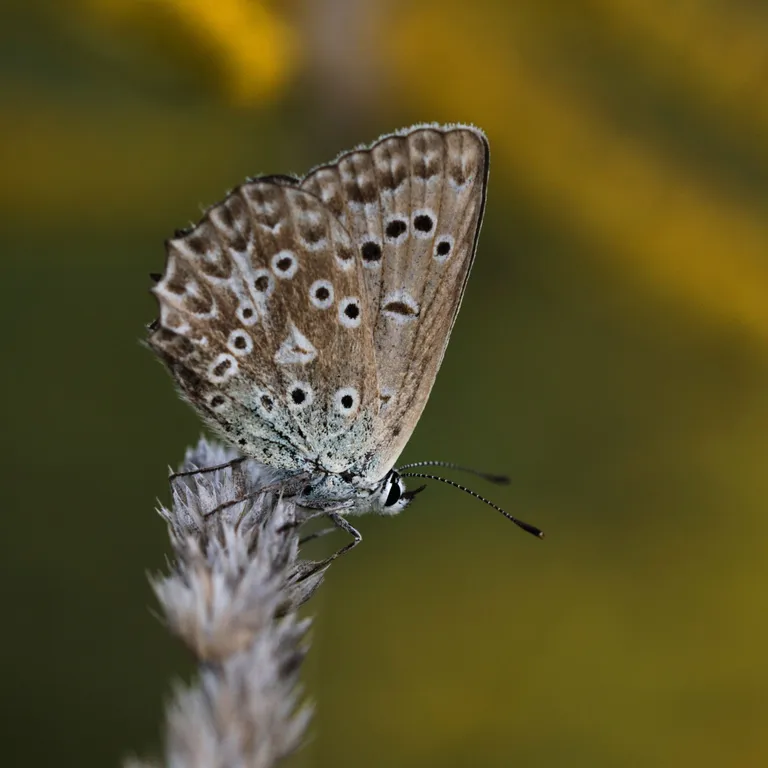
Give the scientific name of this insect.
Polyommatus daphnis
